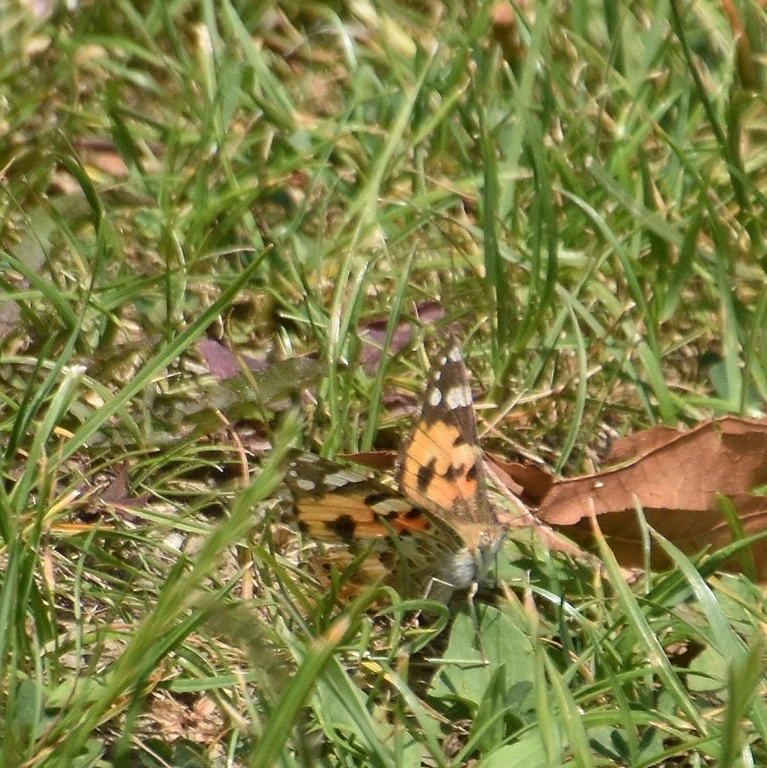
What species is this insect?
Vanessa cardui
